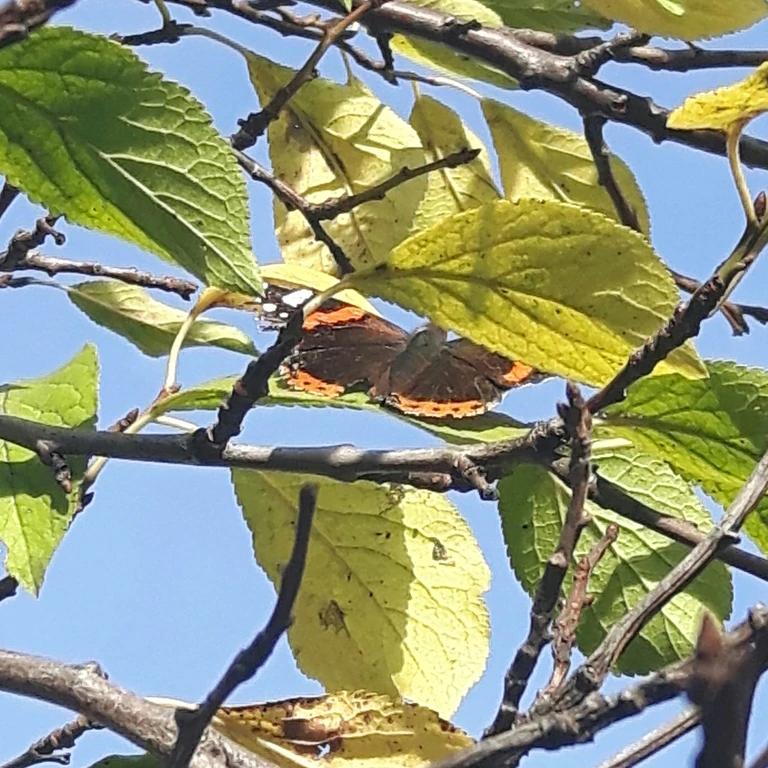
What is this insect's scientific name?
Vanessa atalanta
